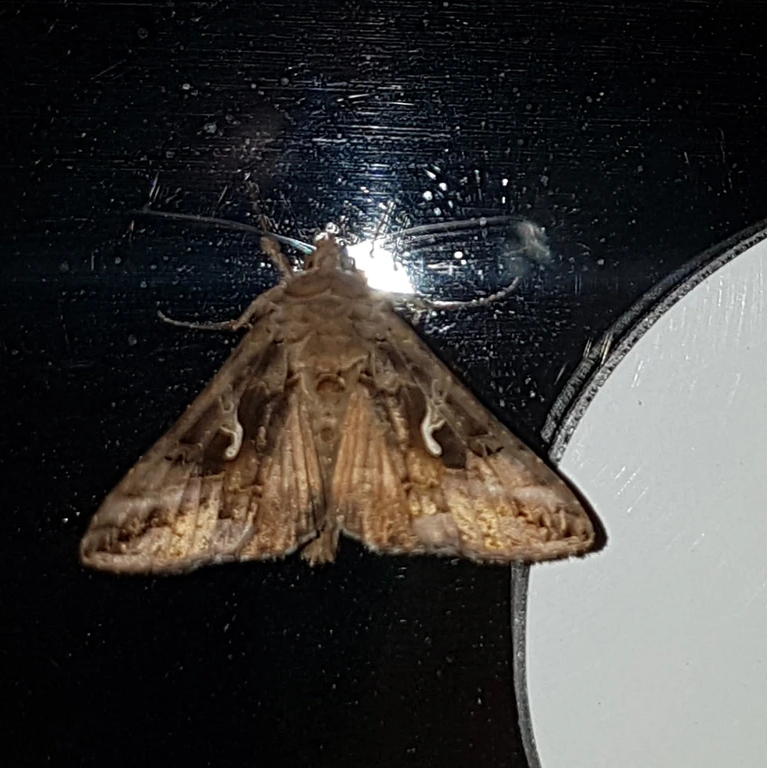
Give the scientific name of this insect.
Autographa gamma
